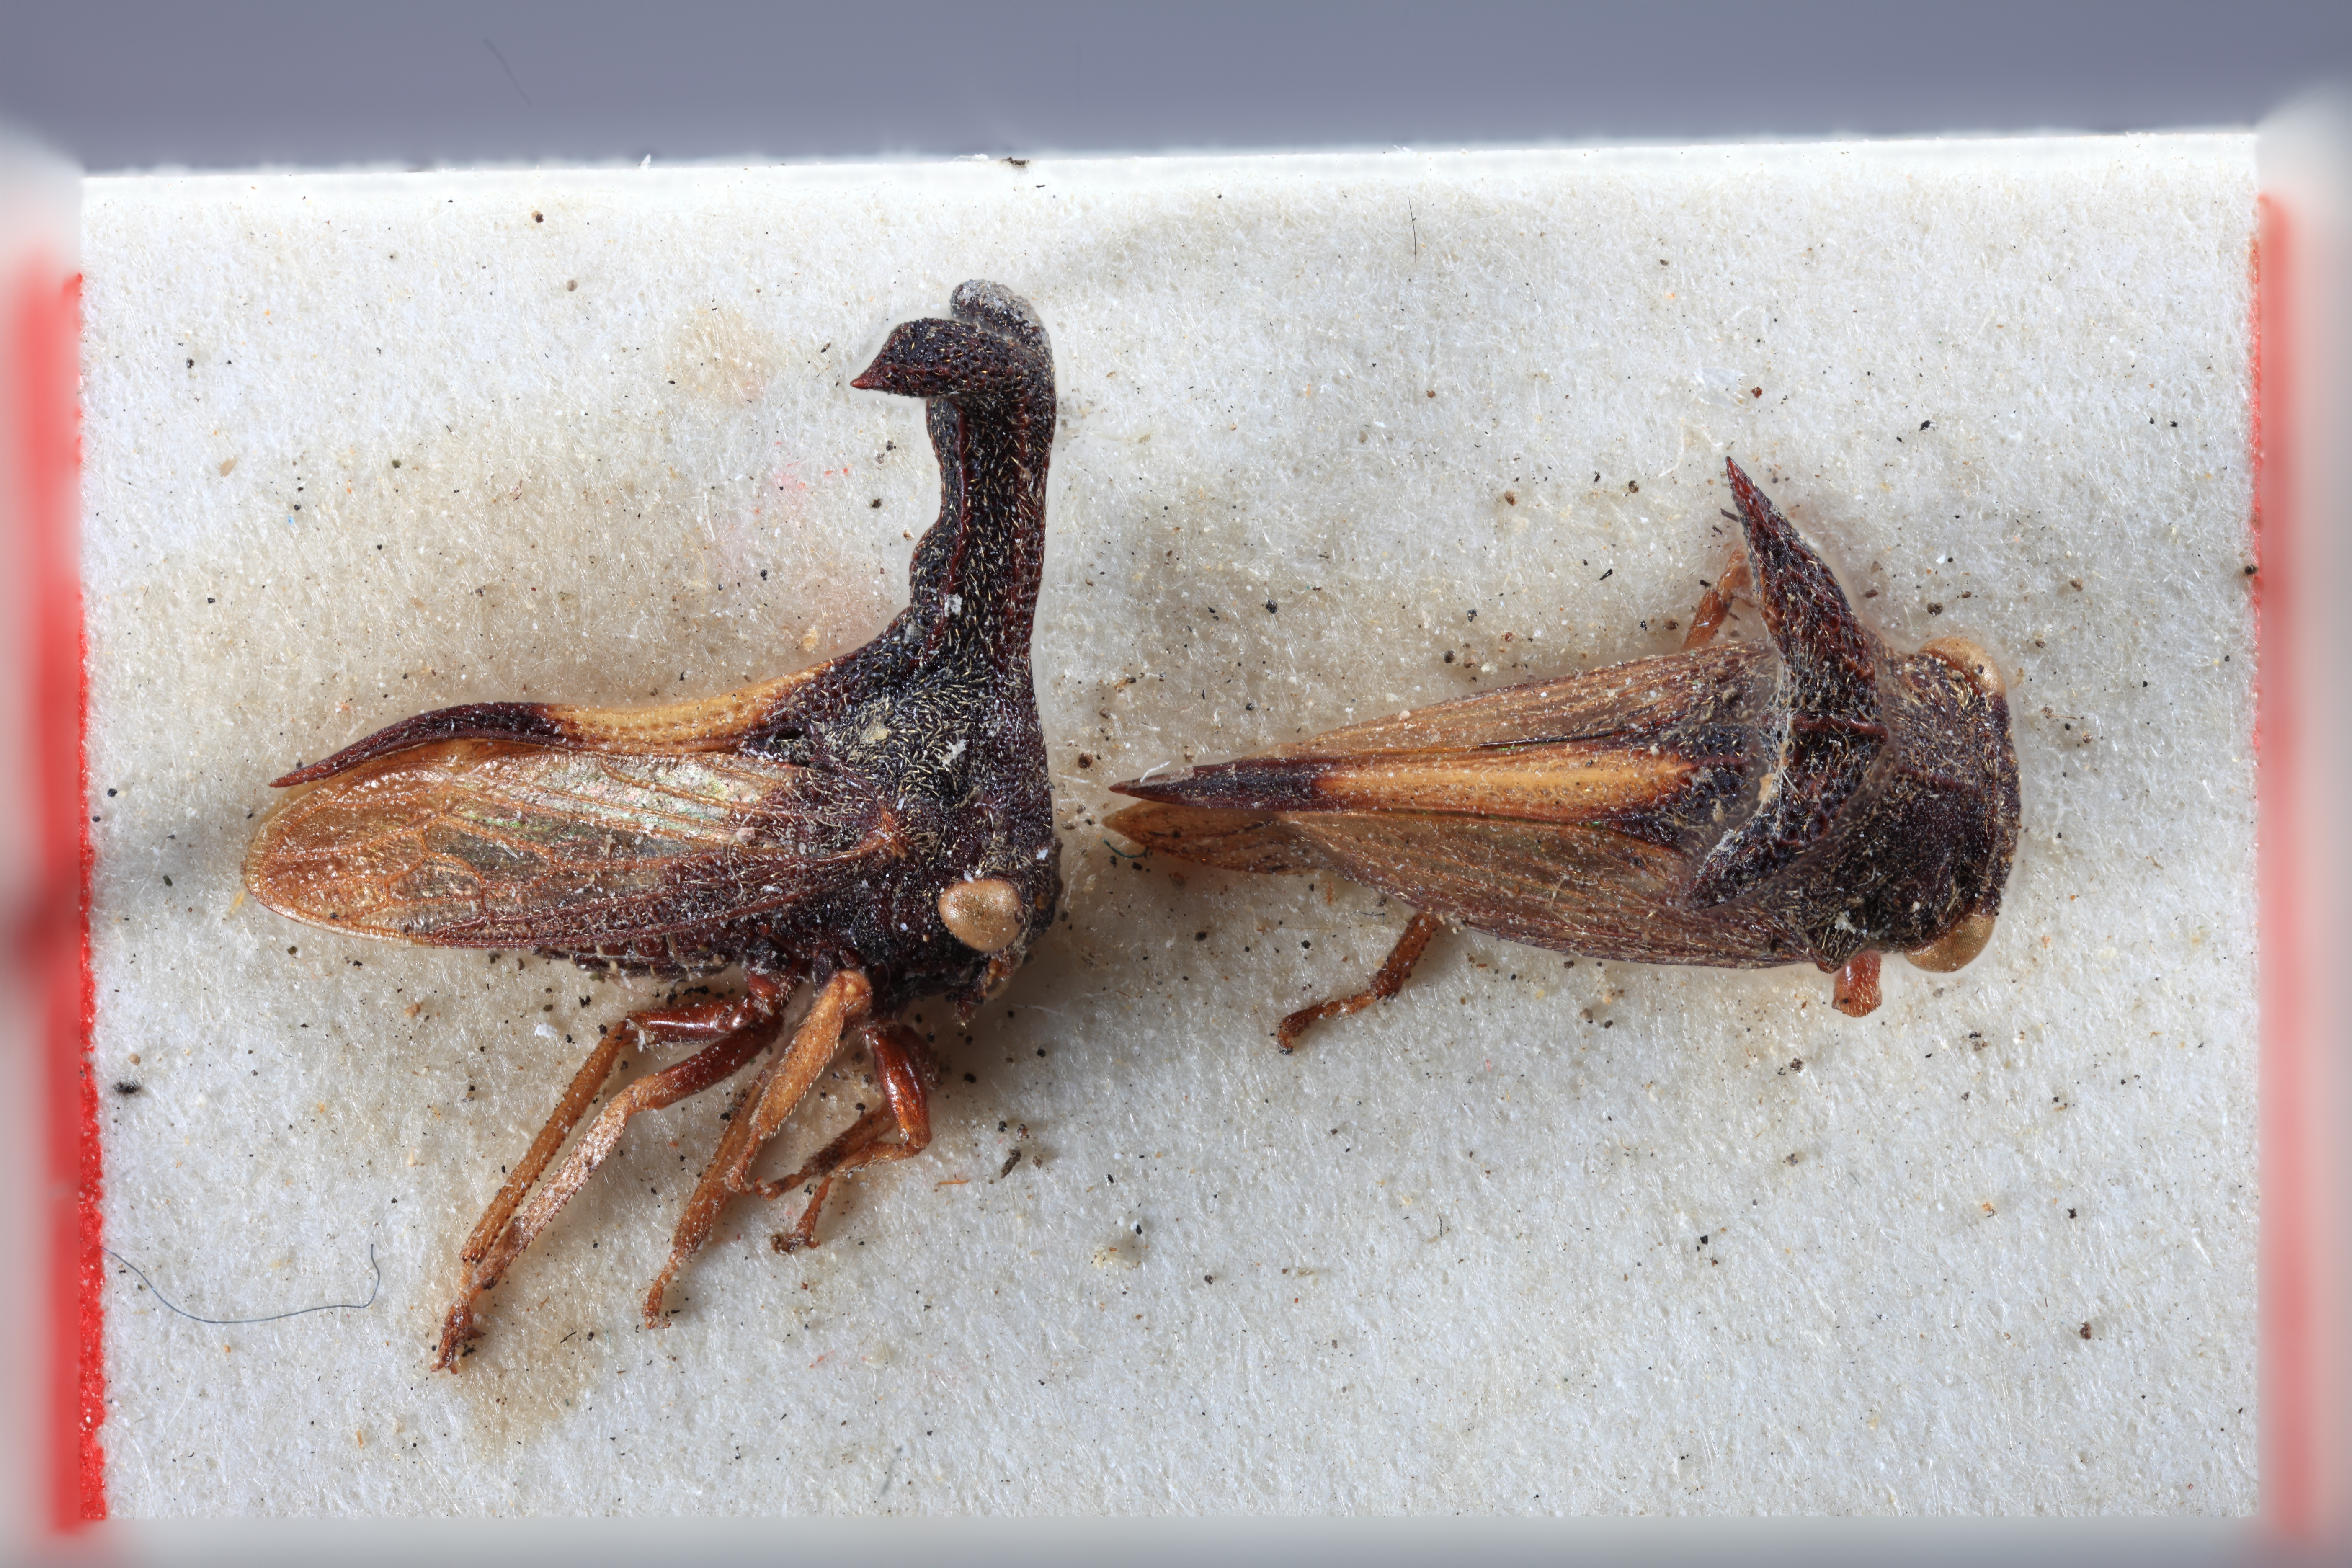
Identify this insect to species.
Eutryonia gracilis
